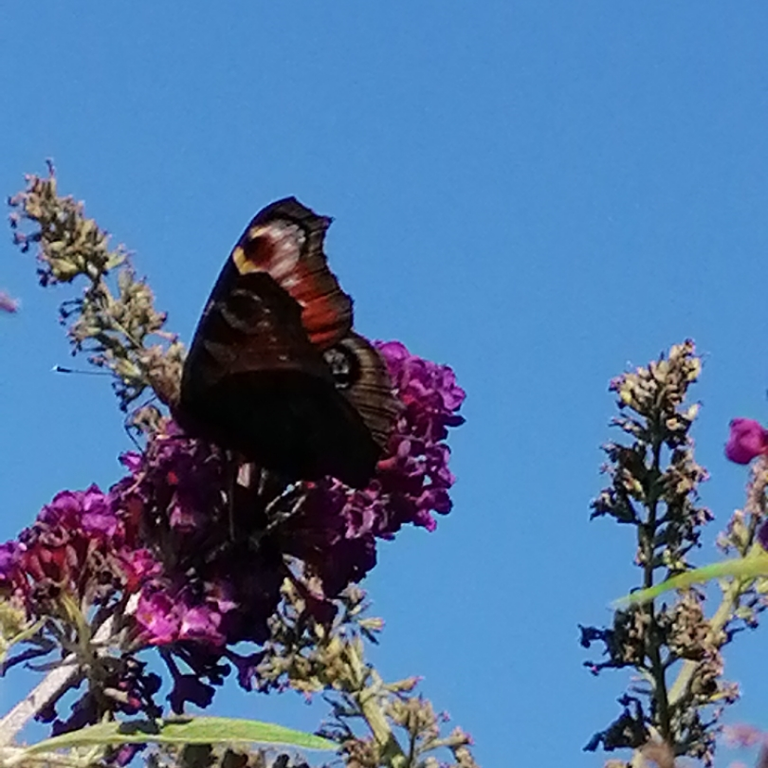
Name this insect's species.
Aglais io
